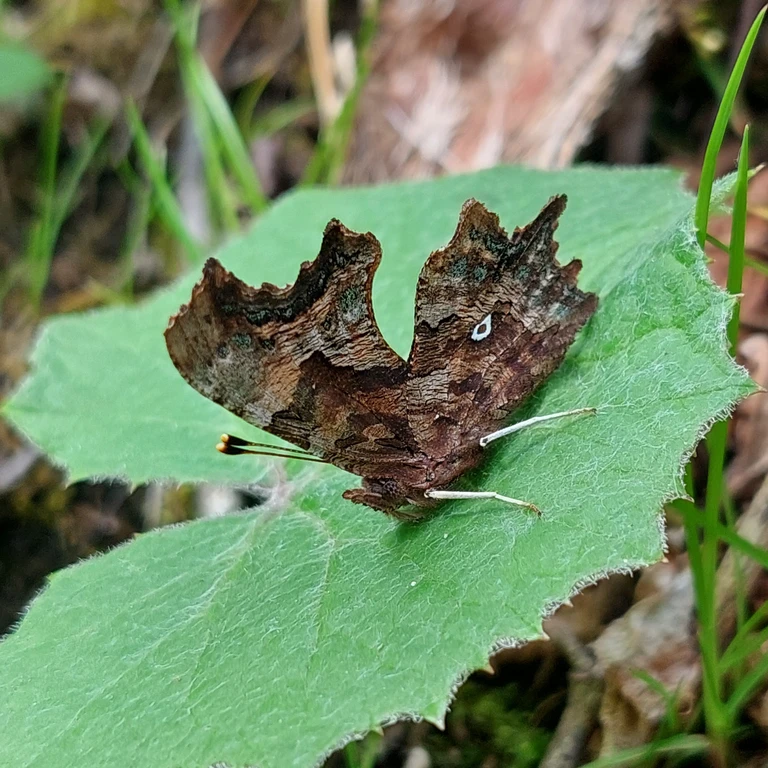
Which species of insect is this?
Polygonia c-album
